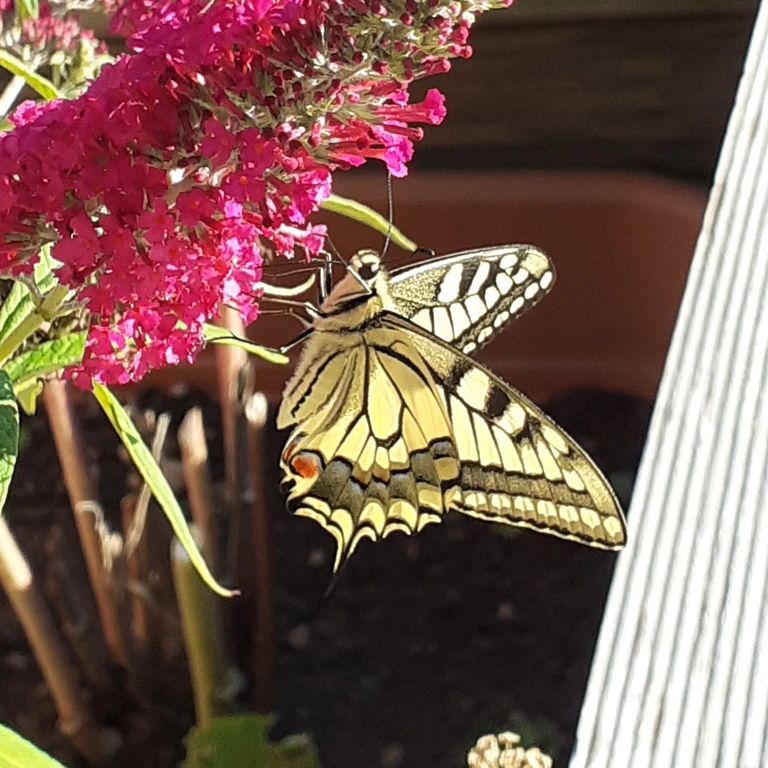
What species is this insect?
Papilio machaon
